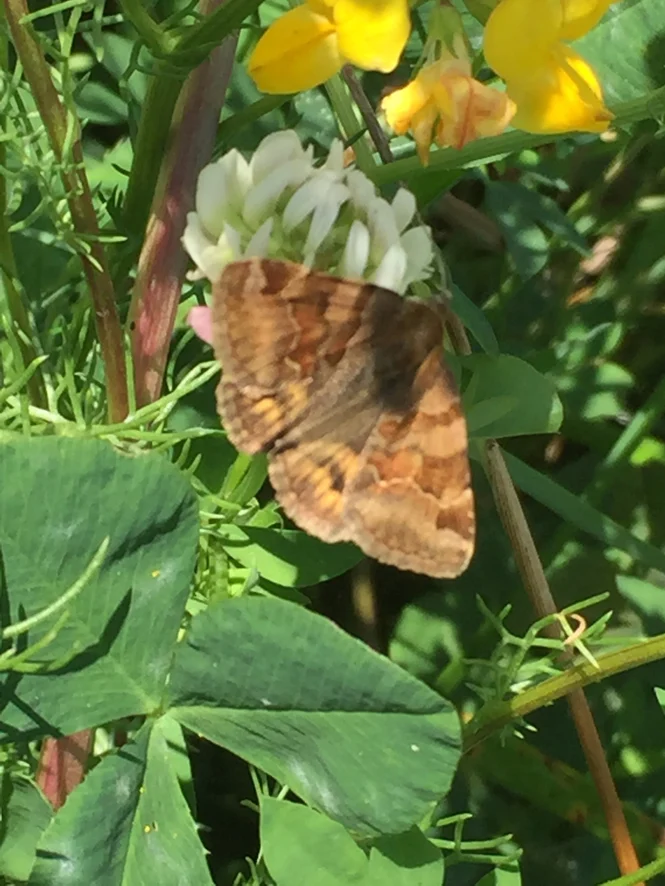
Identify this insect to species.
Euclidia glyphica
